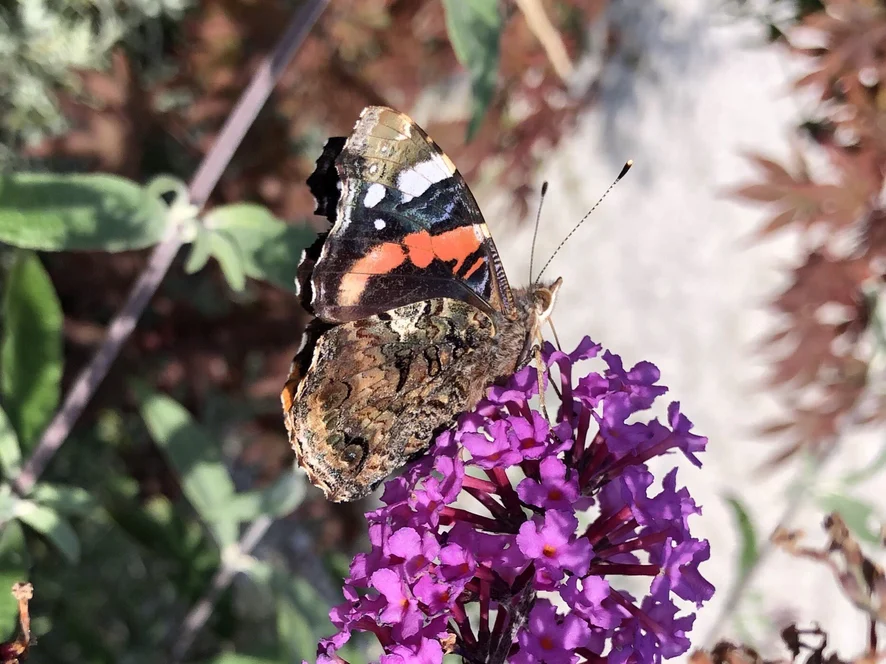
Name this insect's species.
Vanessa atalanta
